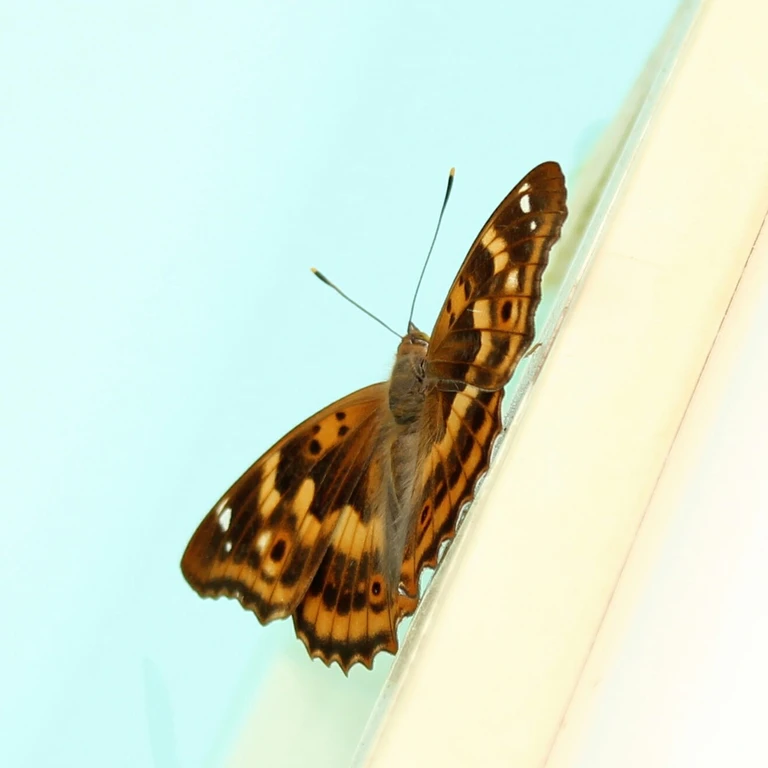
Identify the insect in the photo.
Apatura ilia
